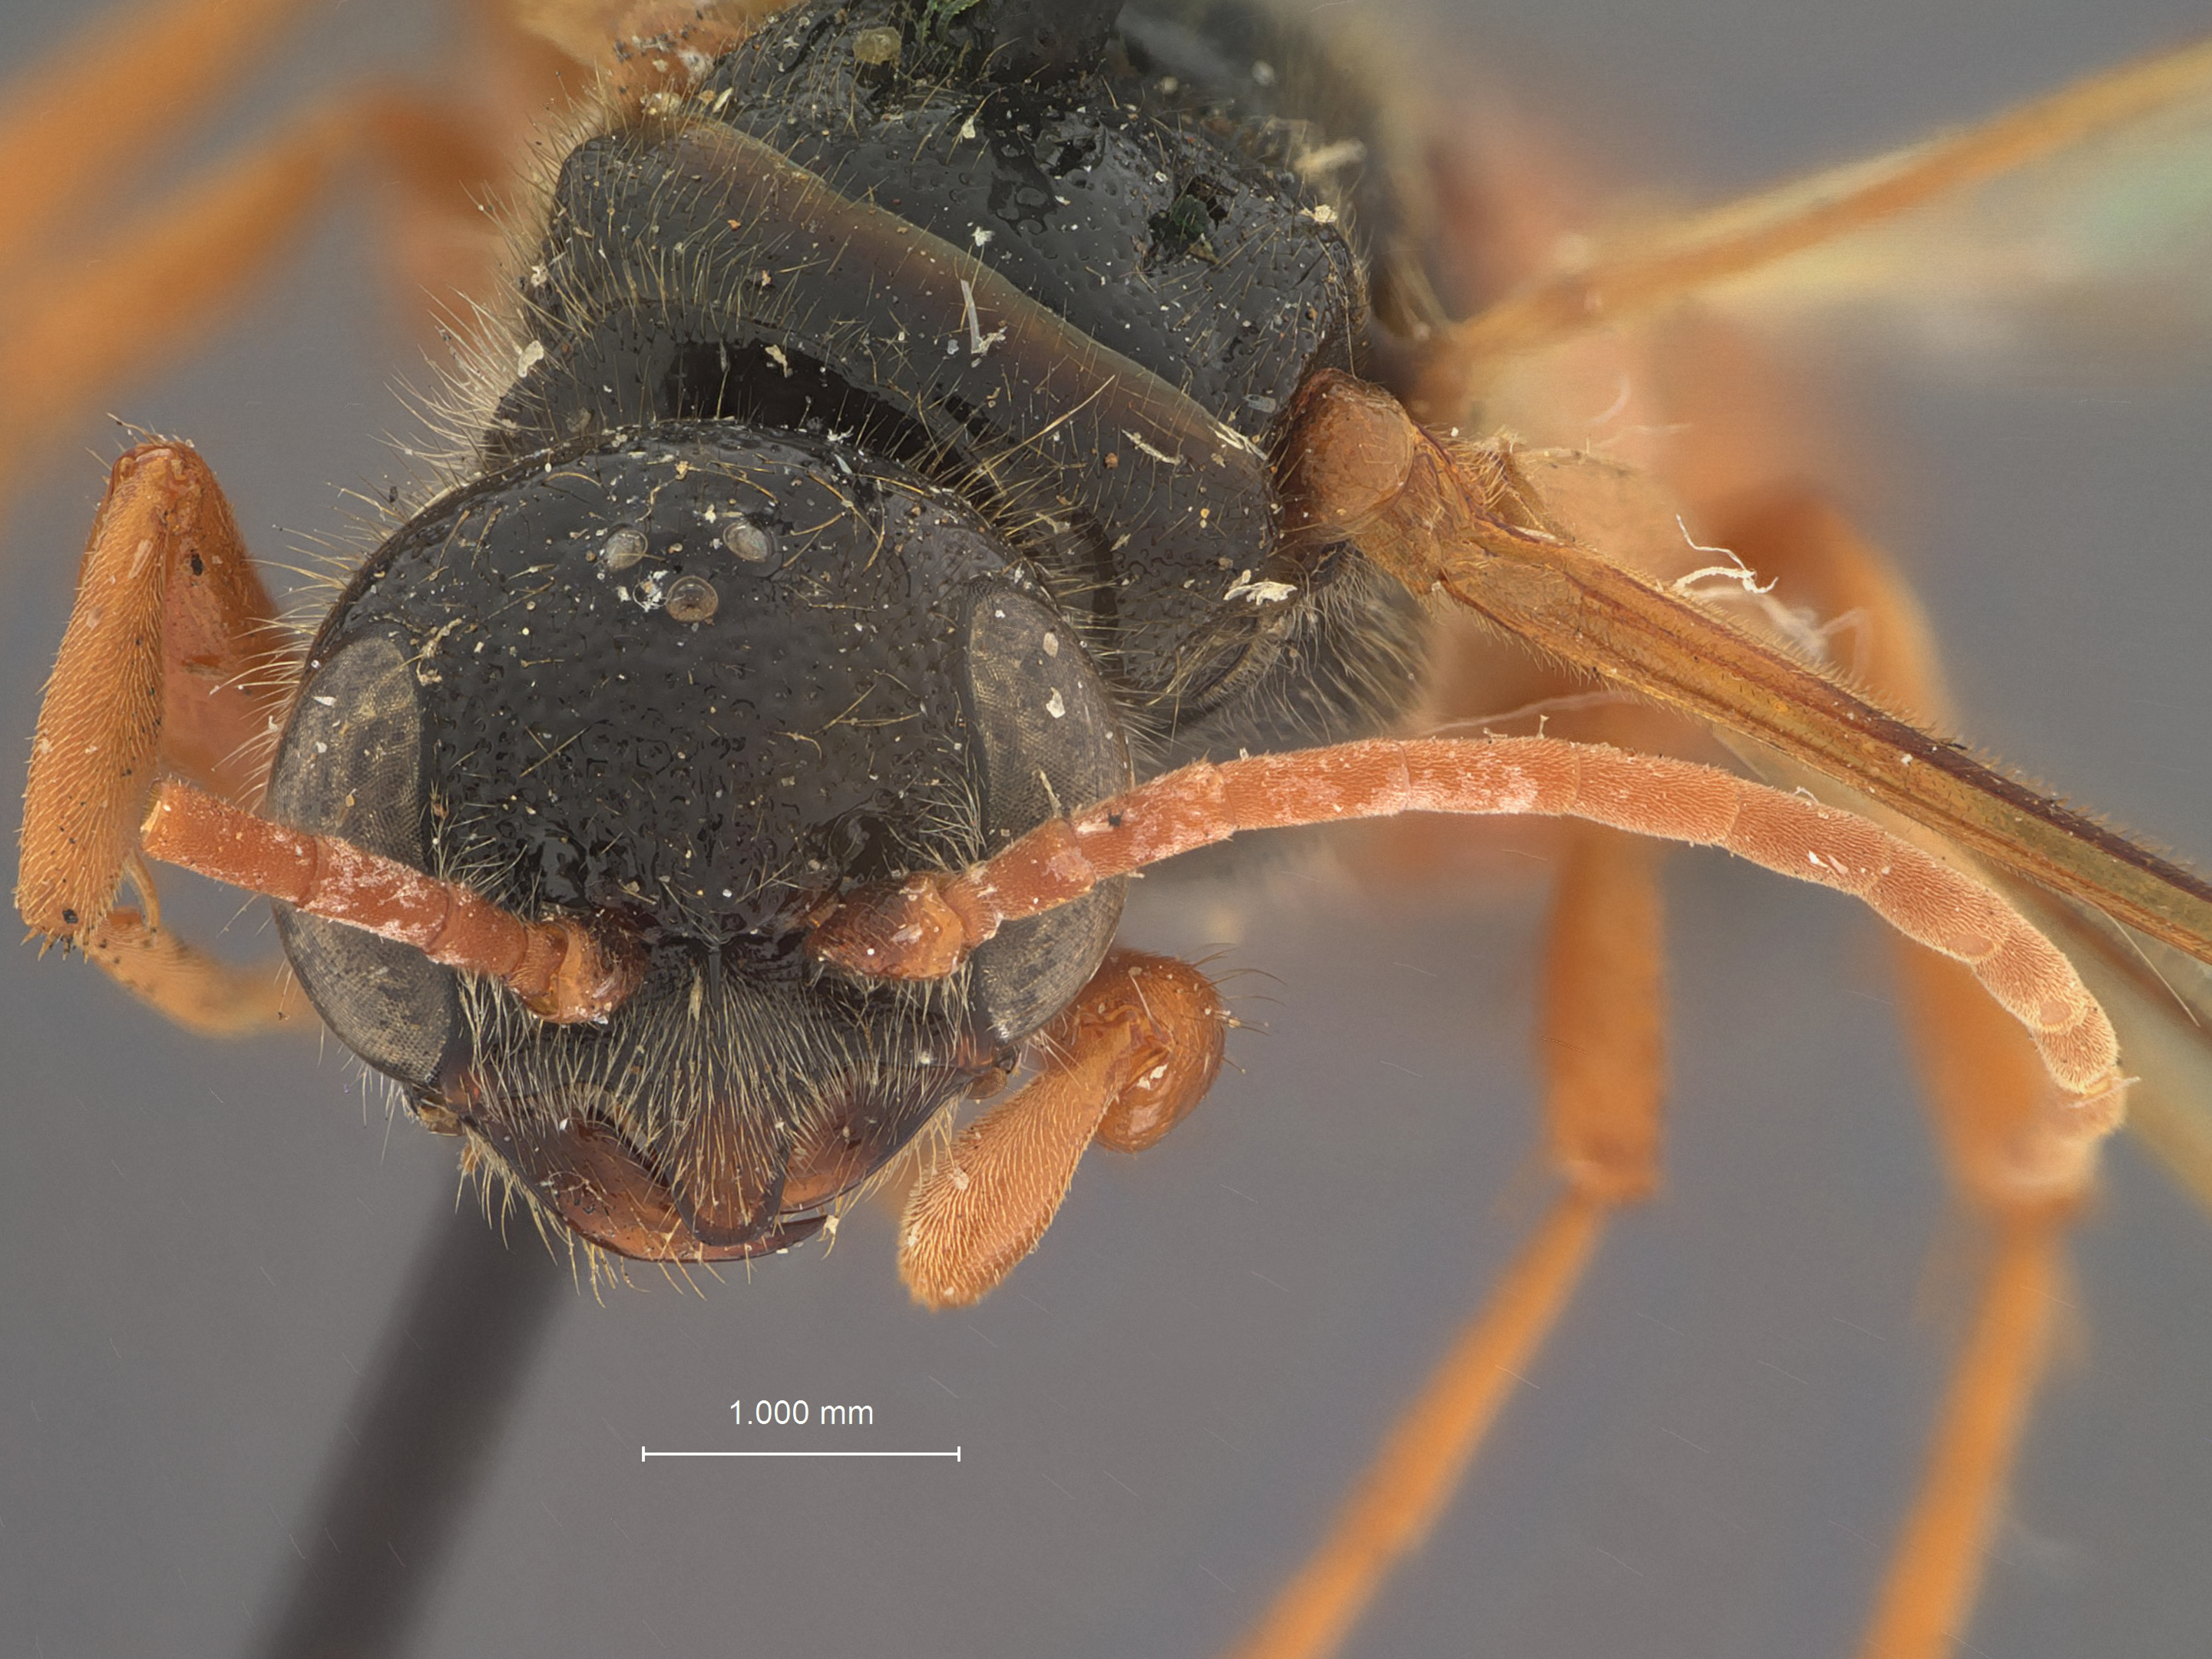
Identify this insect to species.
Ariphron bicolor
